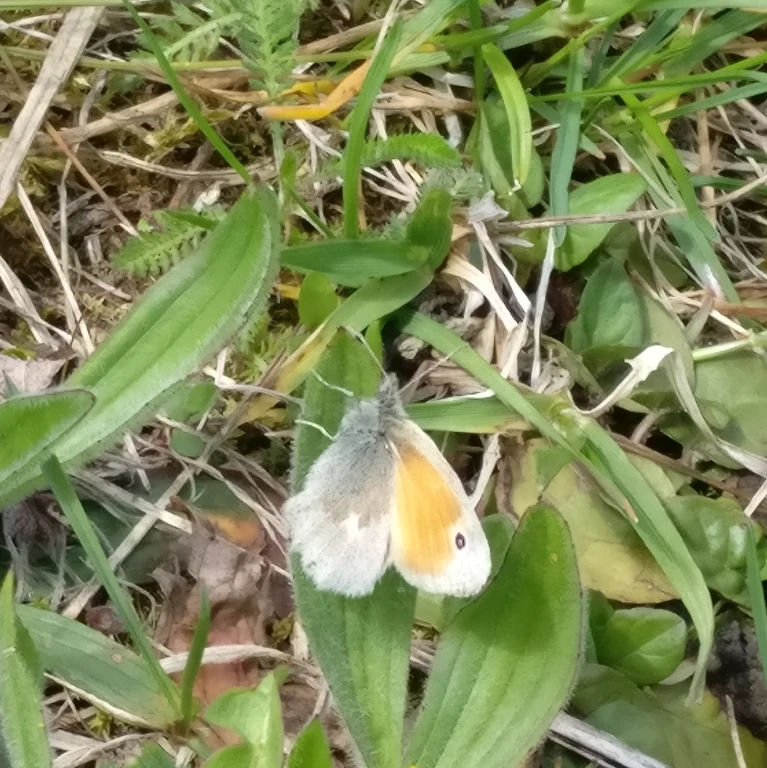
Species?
Coenonympha pamphilus
